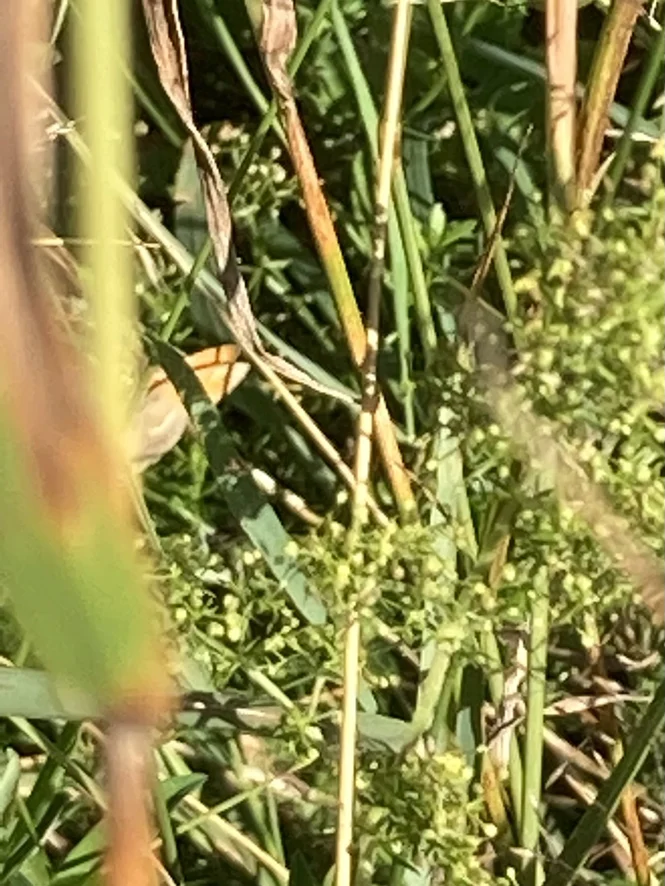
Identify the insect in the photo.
Coenonympha pamphilus
